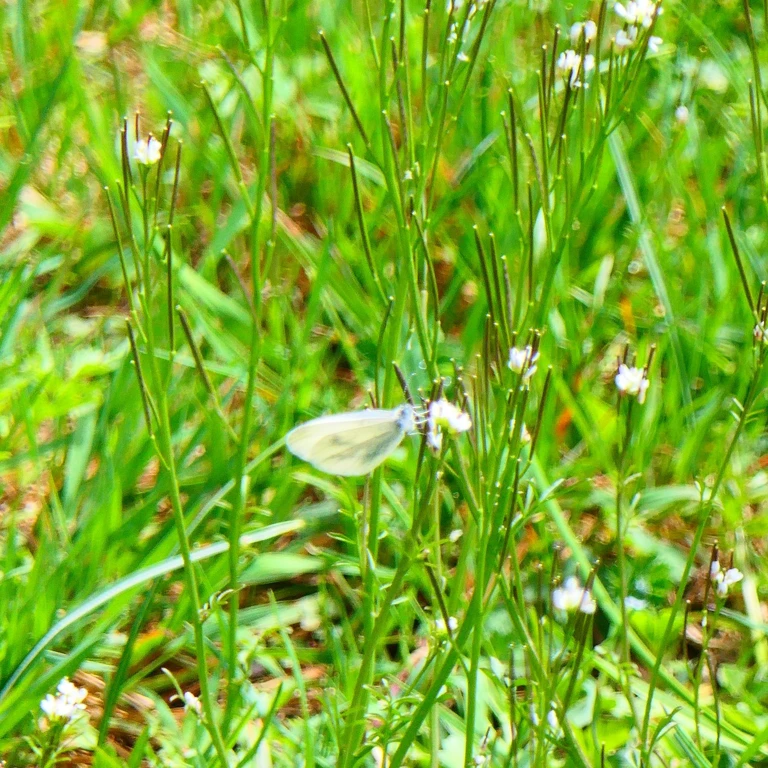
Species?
Leptidea sinapis/juvernica
